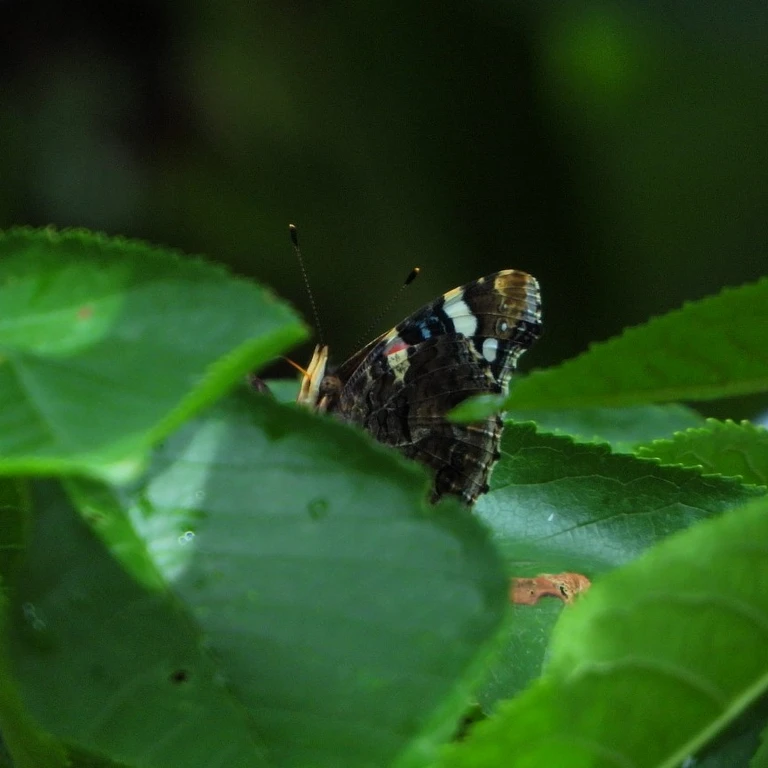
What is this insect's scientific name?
Vanessa atalanta
